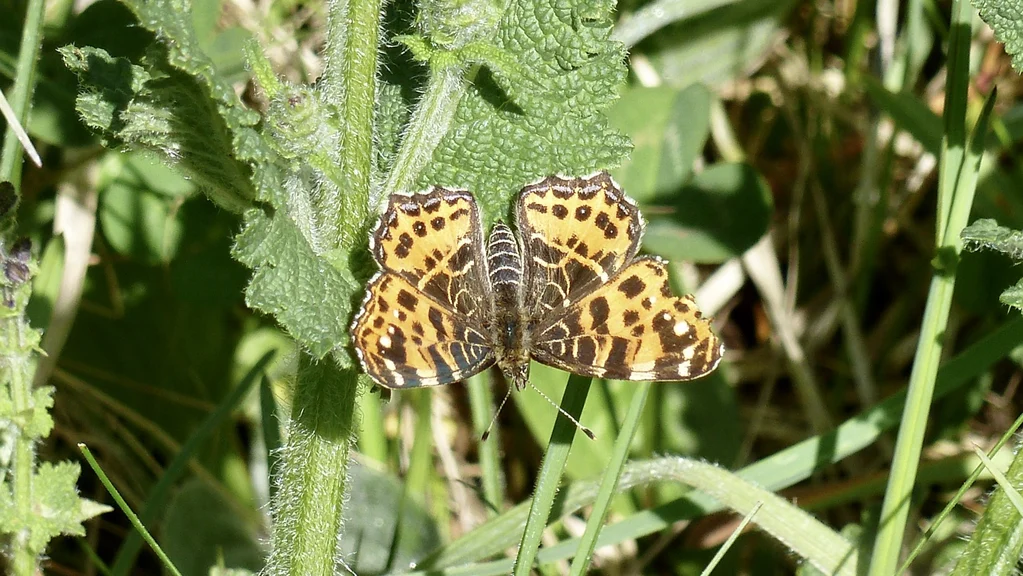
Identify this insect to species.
Araschnia levana
